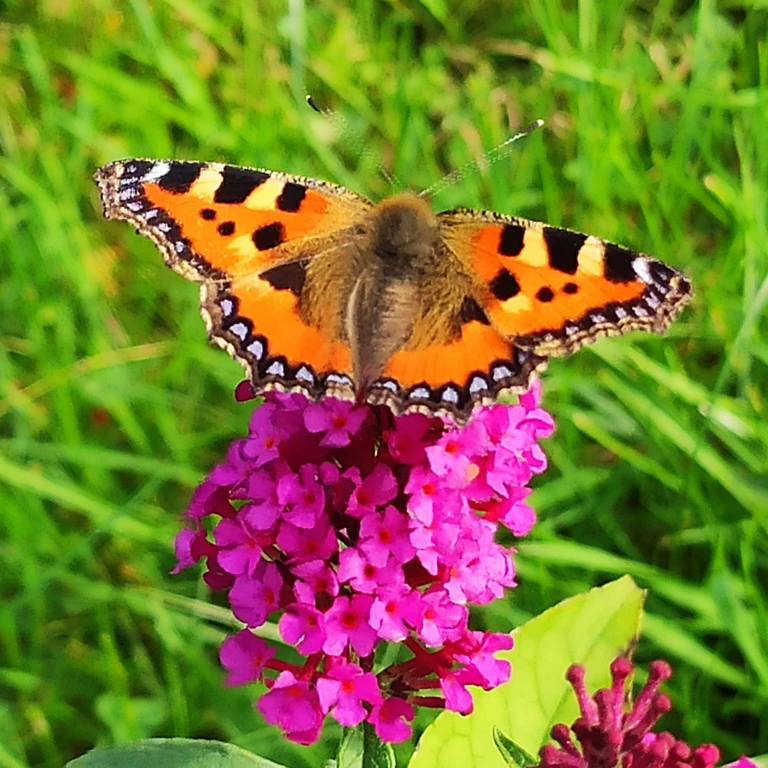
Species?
Aglais urticae
